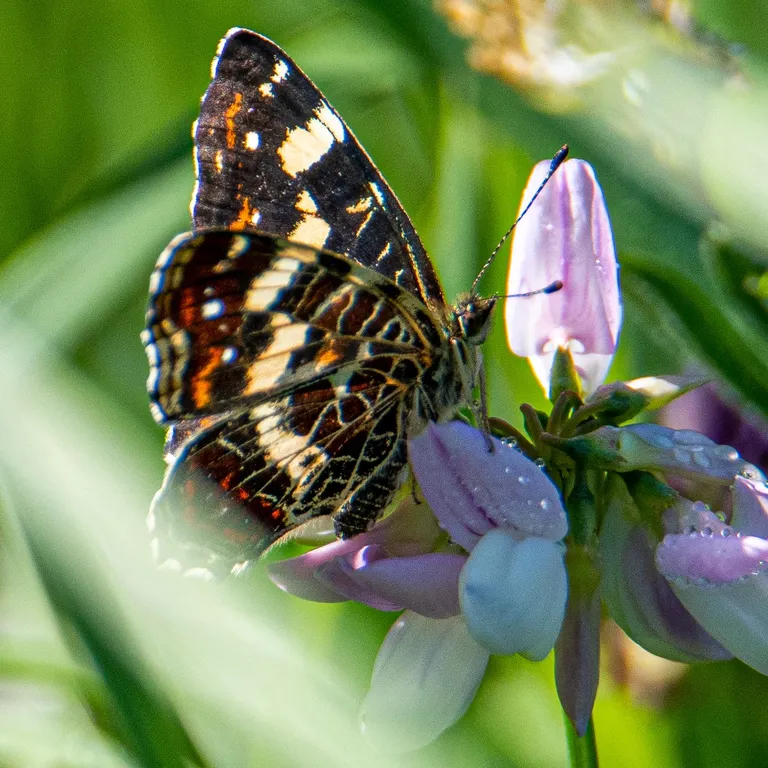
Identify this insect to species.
Araschnia levana
